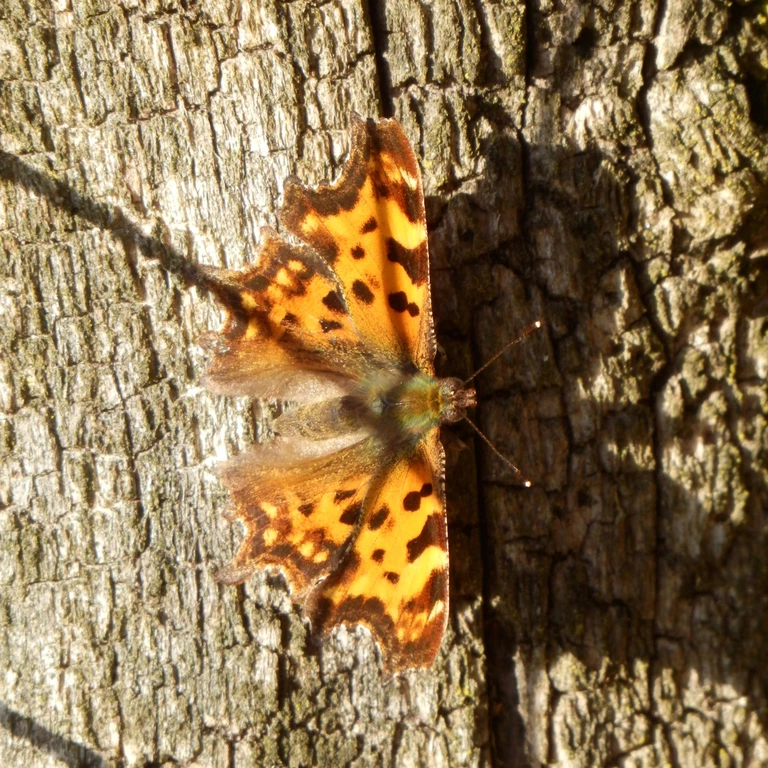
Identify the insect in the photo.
Polygonia c-album
